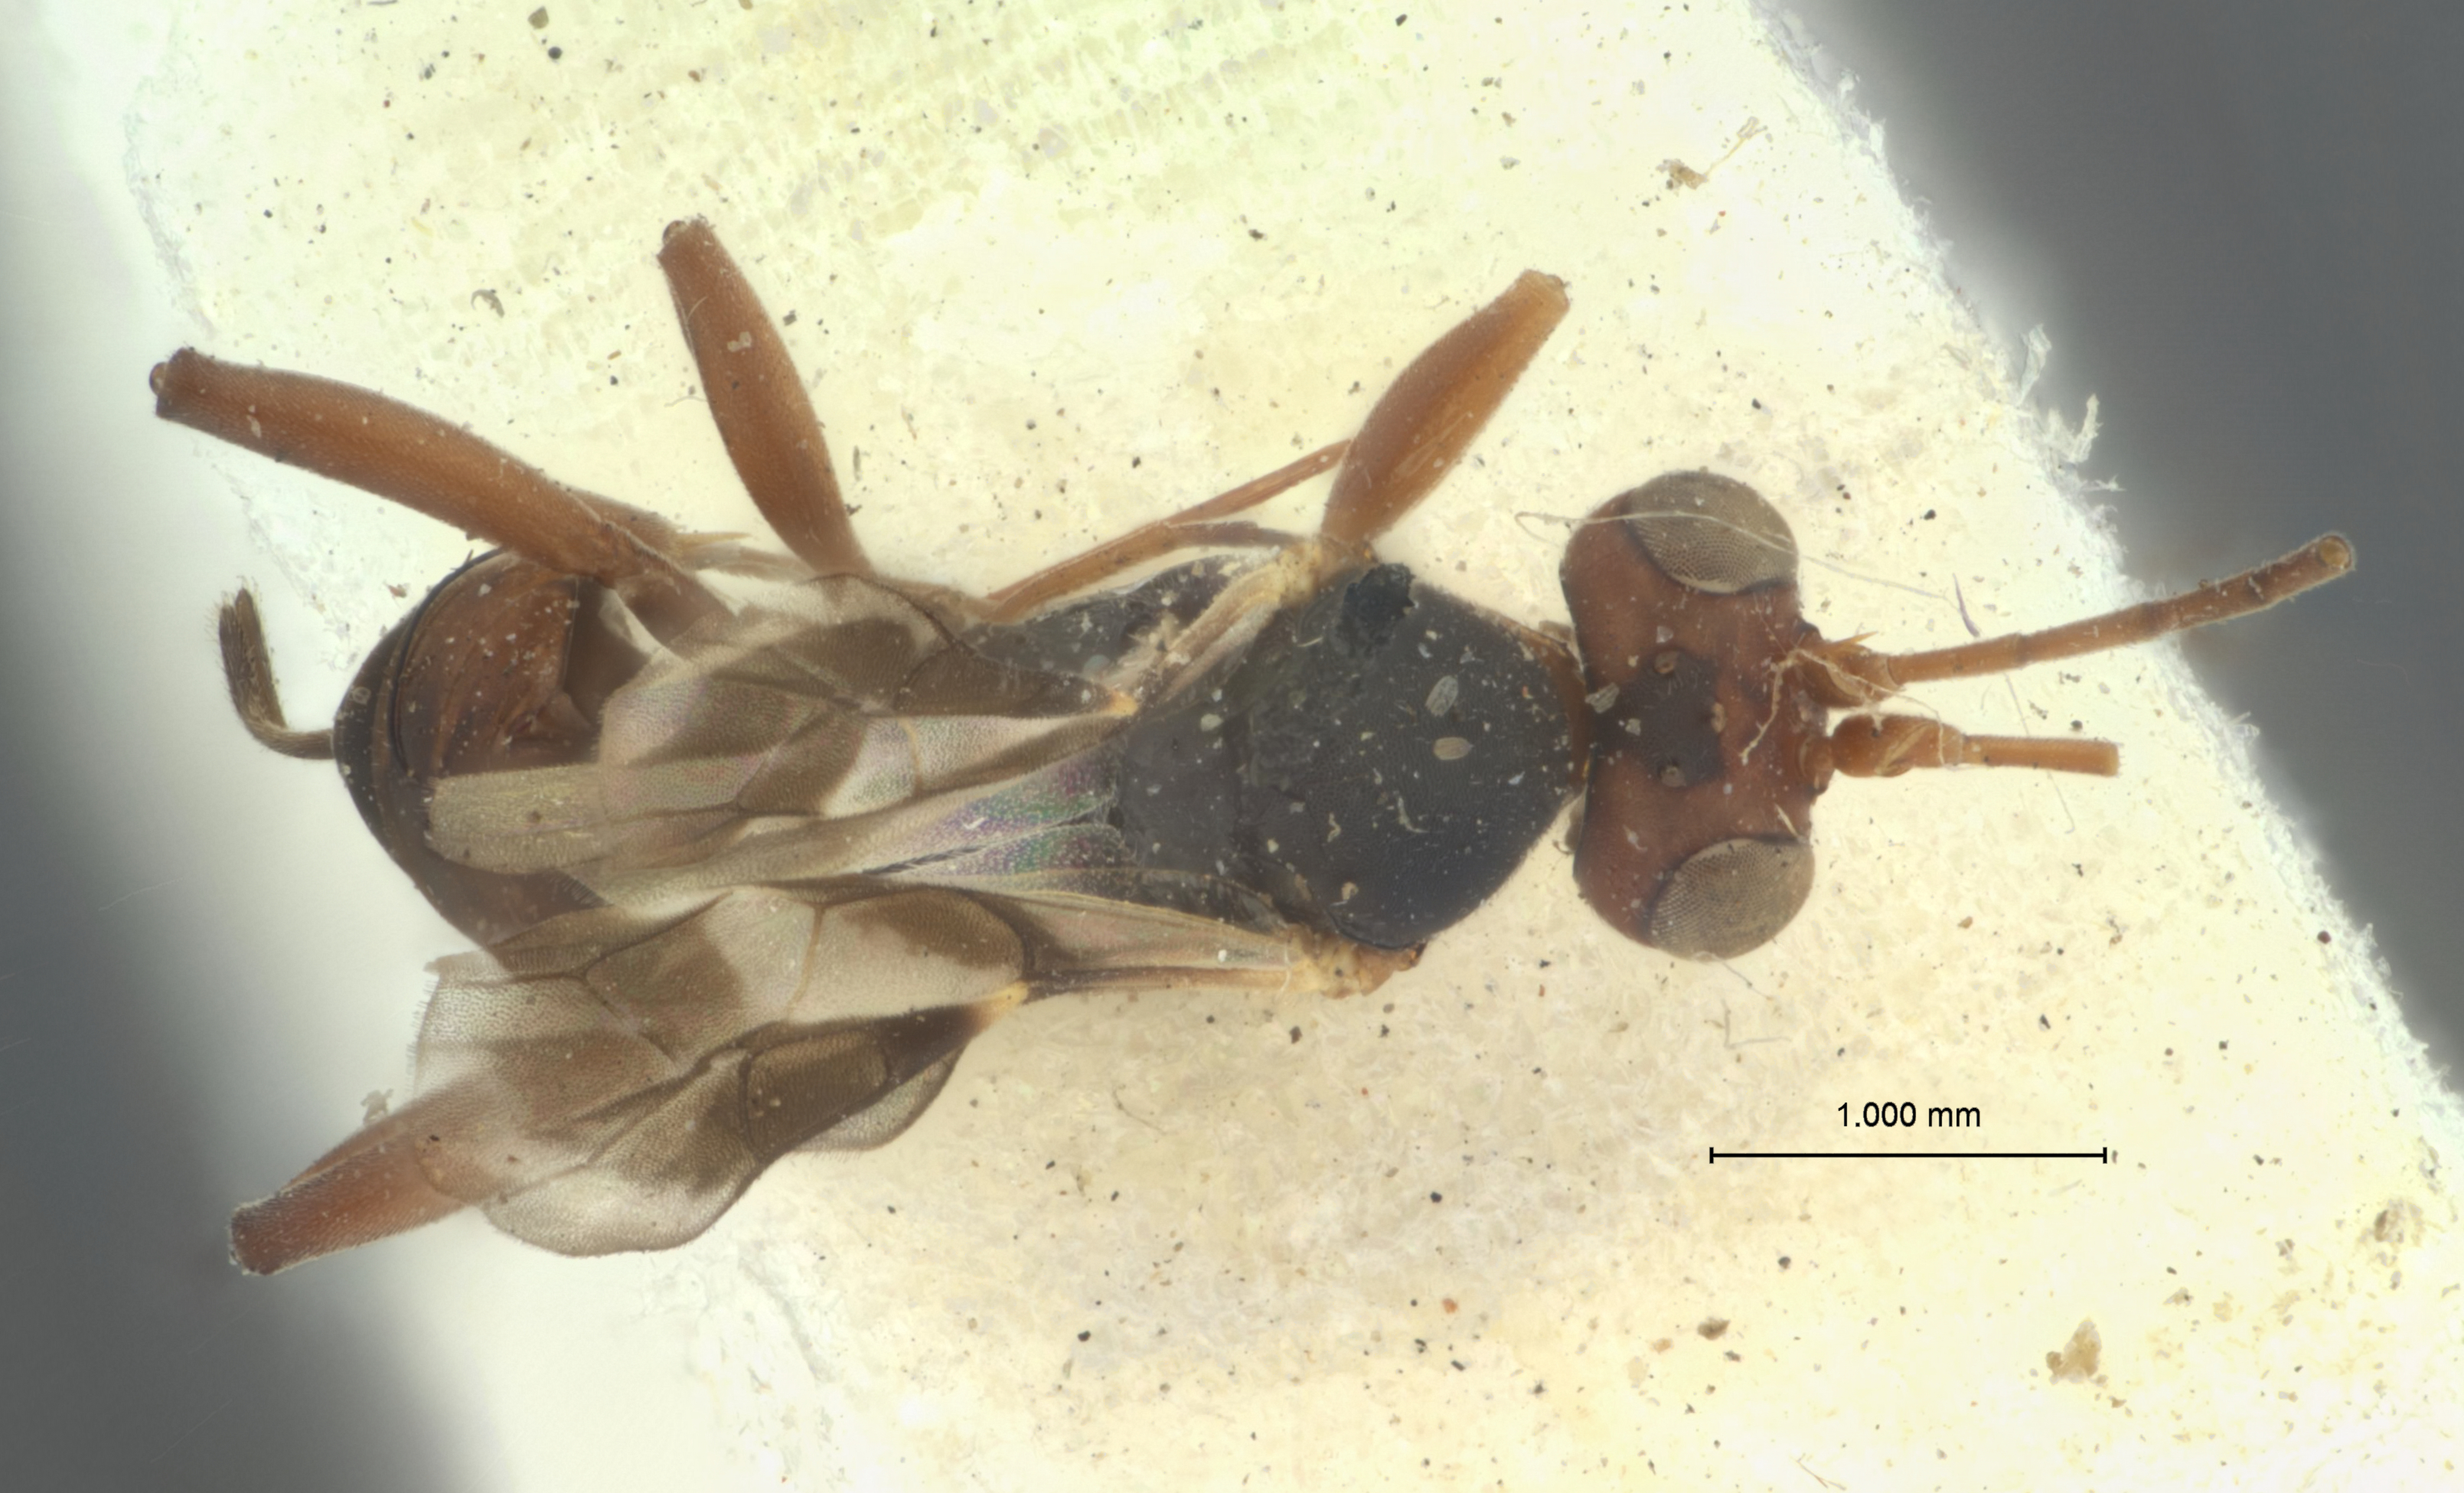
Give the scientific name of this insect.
Hemiteles sapporoensis
